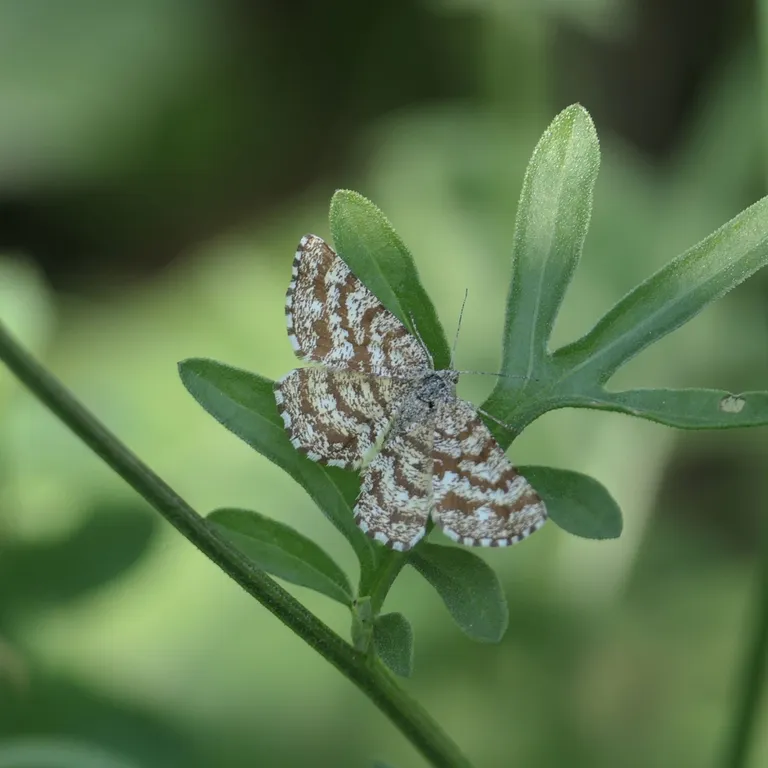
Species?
Ematurga atomaria
